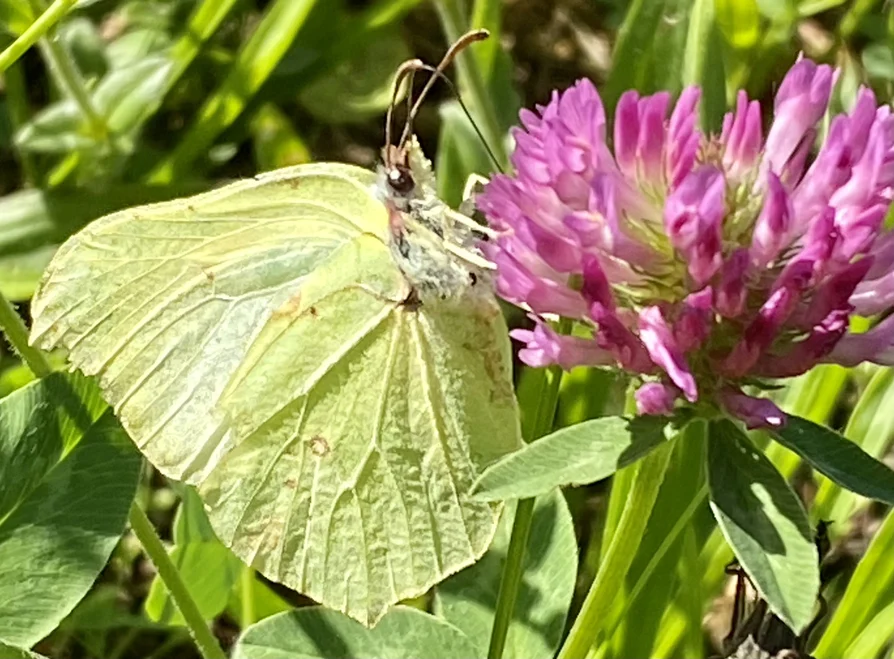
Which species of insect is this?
Gonepteryx rhamni
